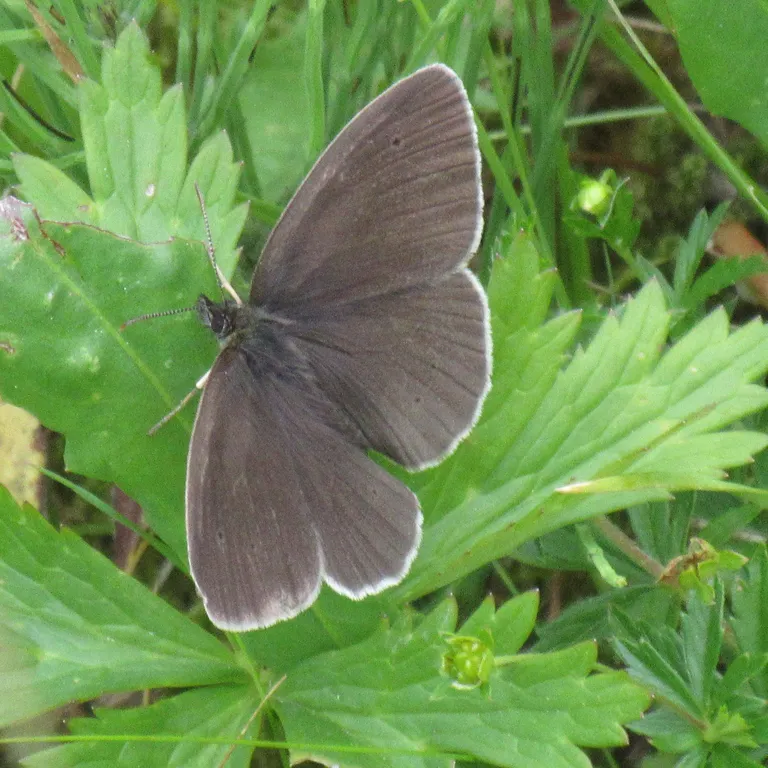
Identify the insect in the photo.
Aphantopus hyperantus
